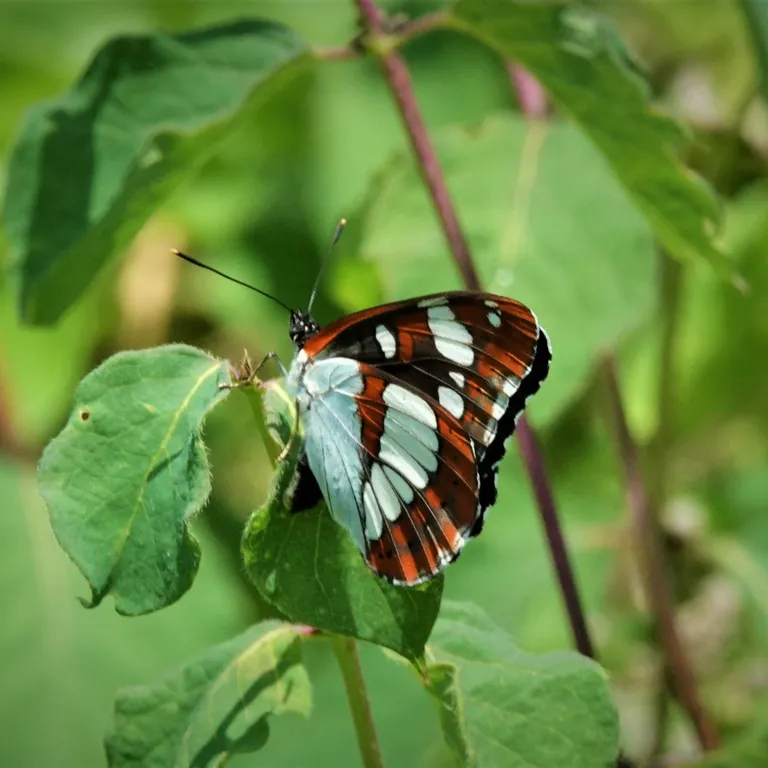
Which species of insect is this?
Limenitis reducta
